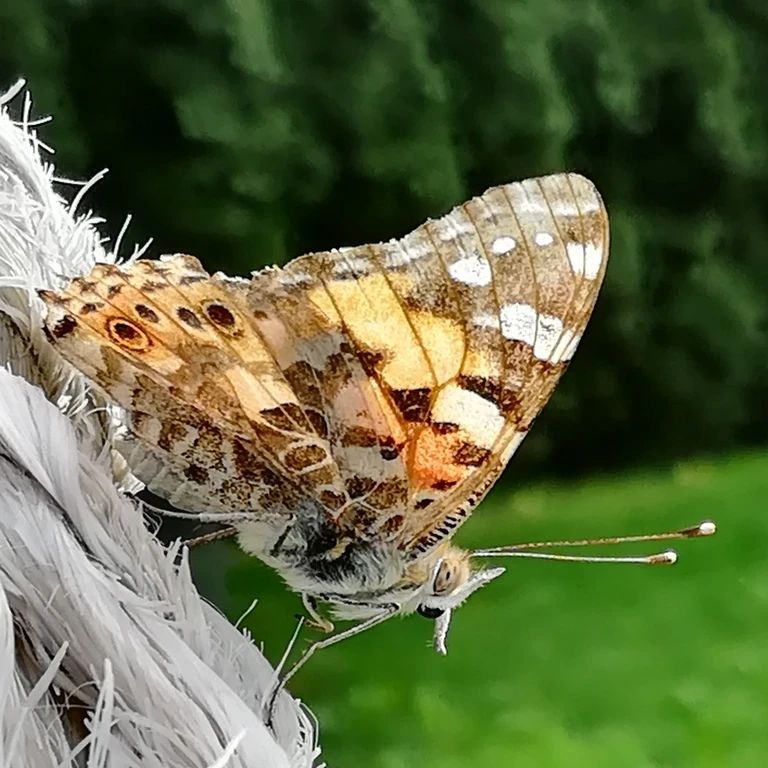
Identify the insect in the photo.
Vanessa cardui
